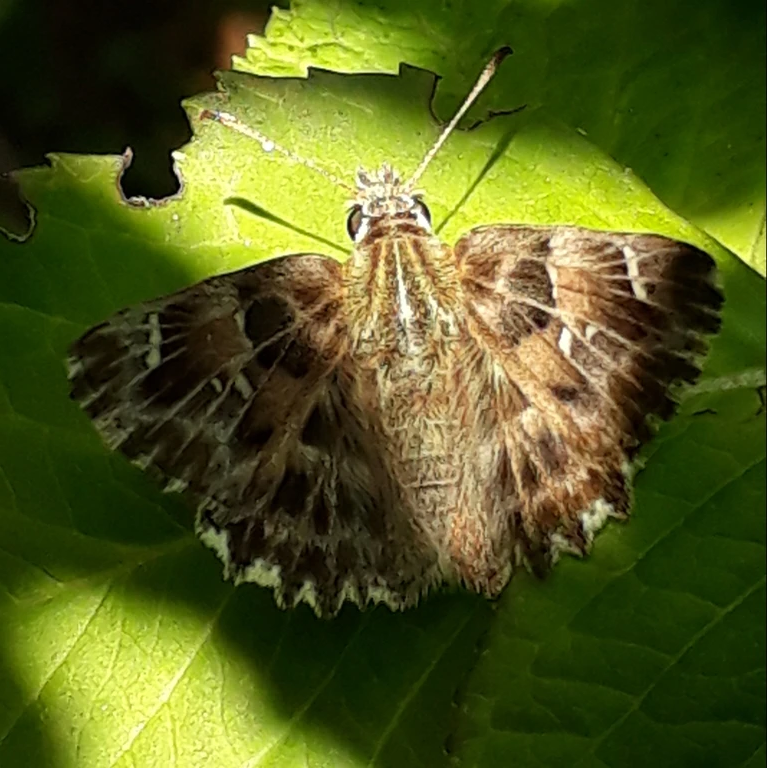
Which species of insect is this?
Carcharodus alceae
